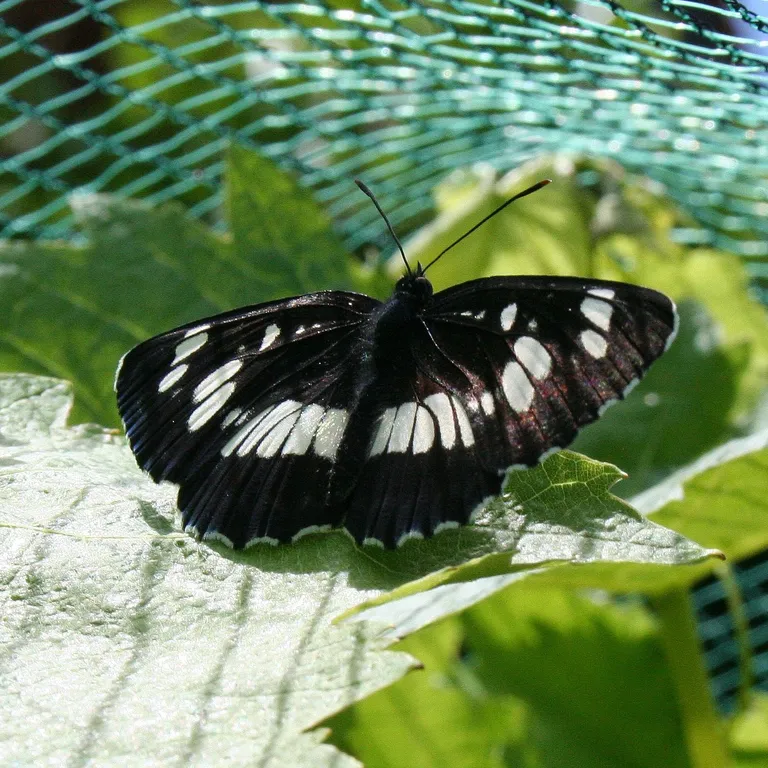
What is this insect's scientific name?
Neptis rivularis
